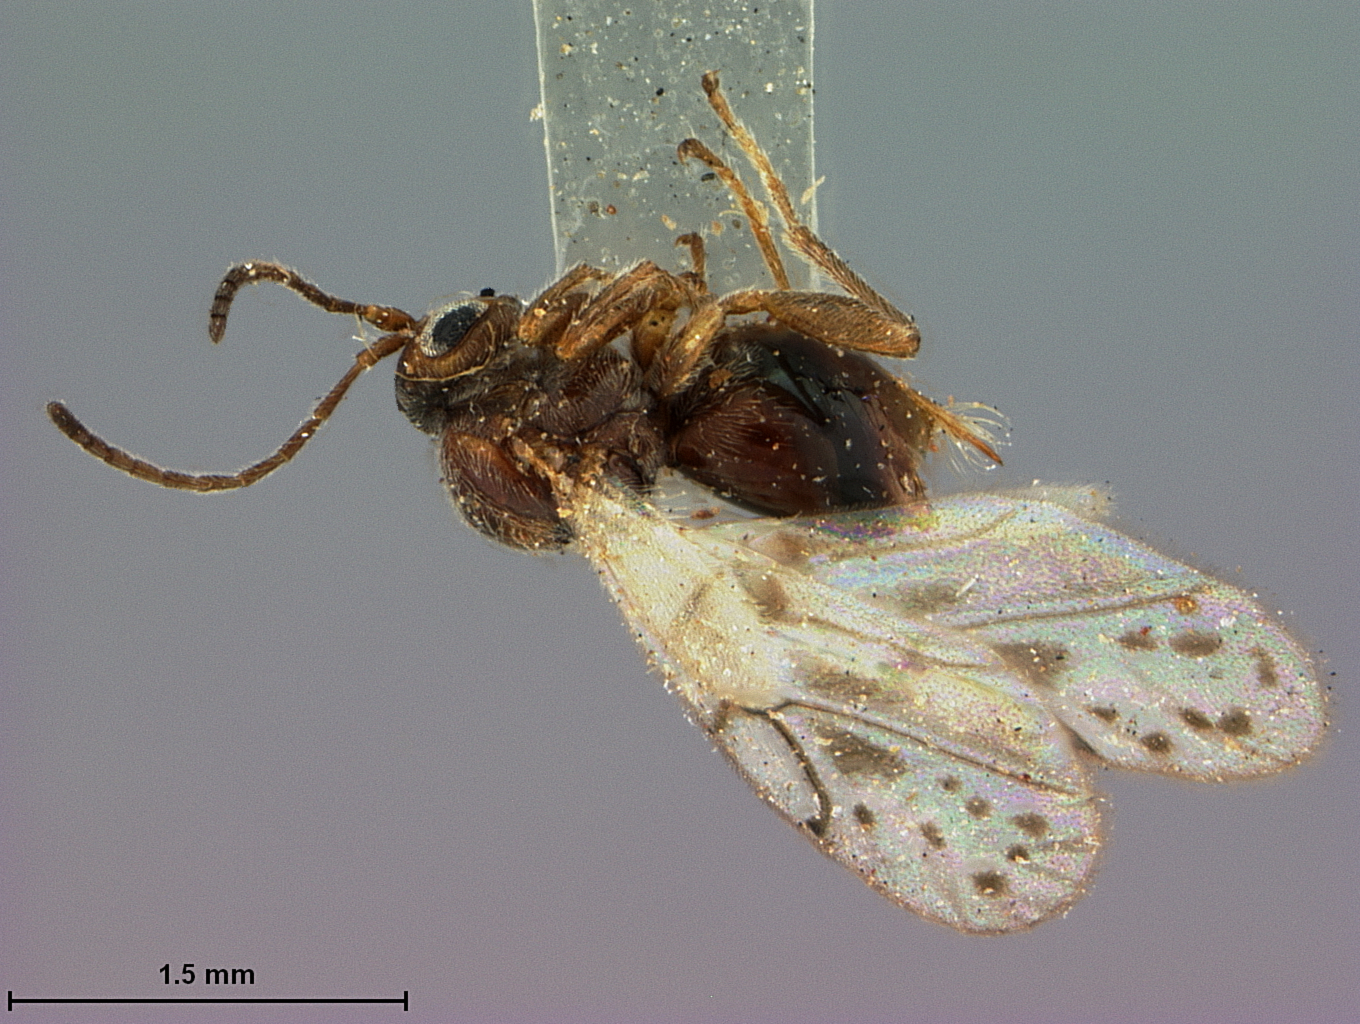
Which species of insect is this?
Dryophanta clavula
